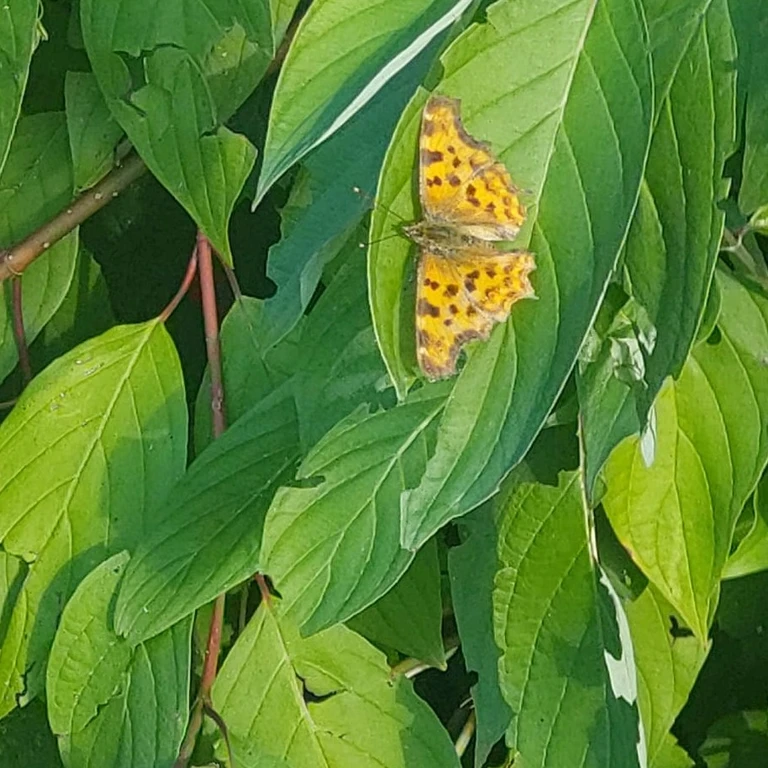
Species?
Polygonia c-album
